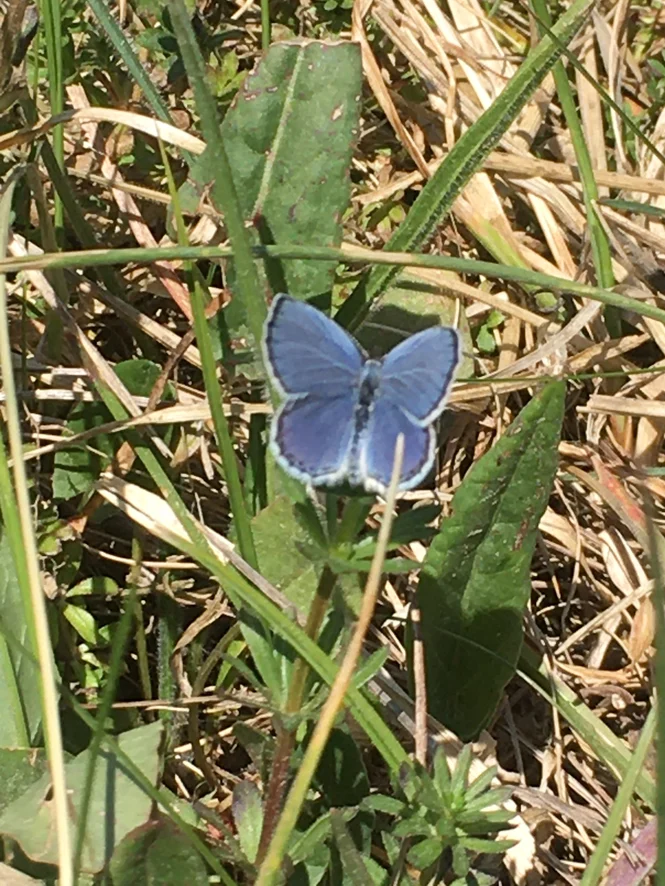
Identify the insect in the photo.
Cupido argiades (also Elkalyce argiades)
